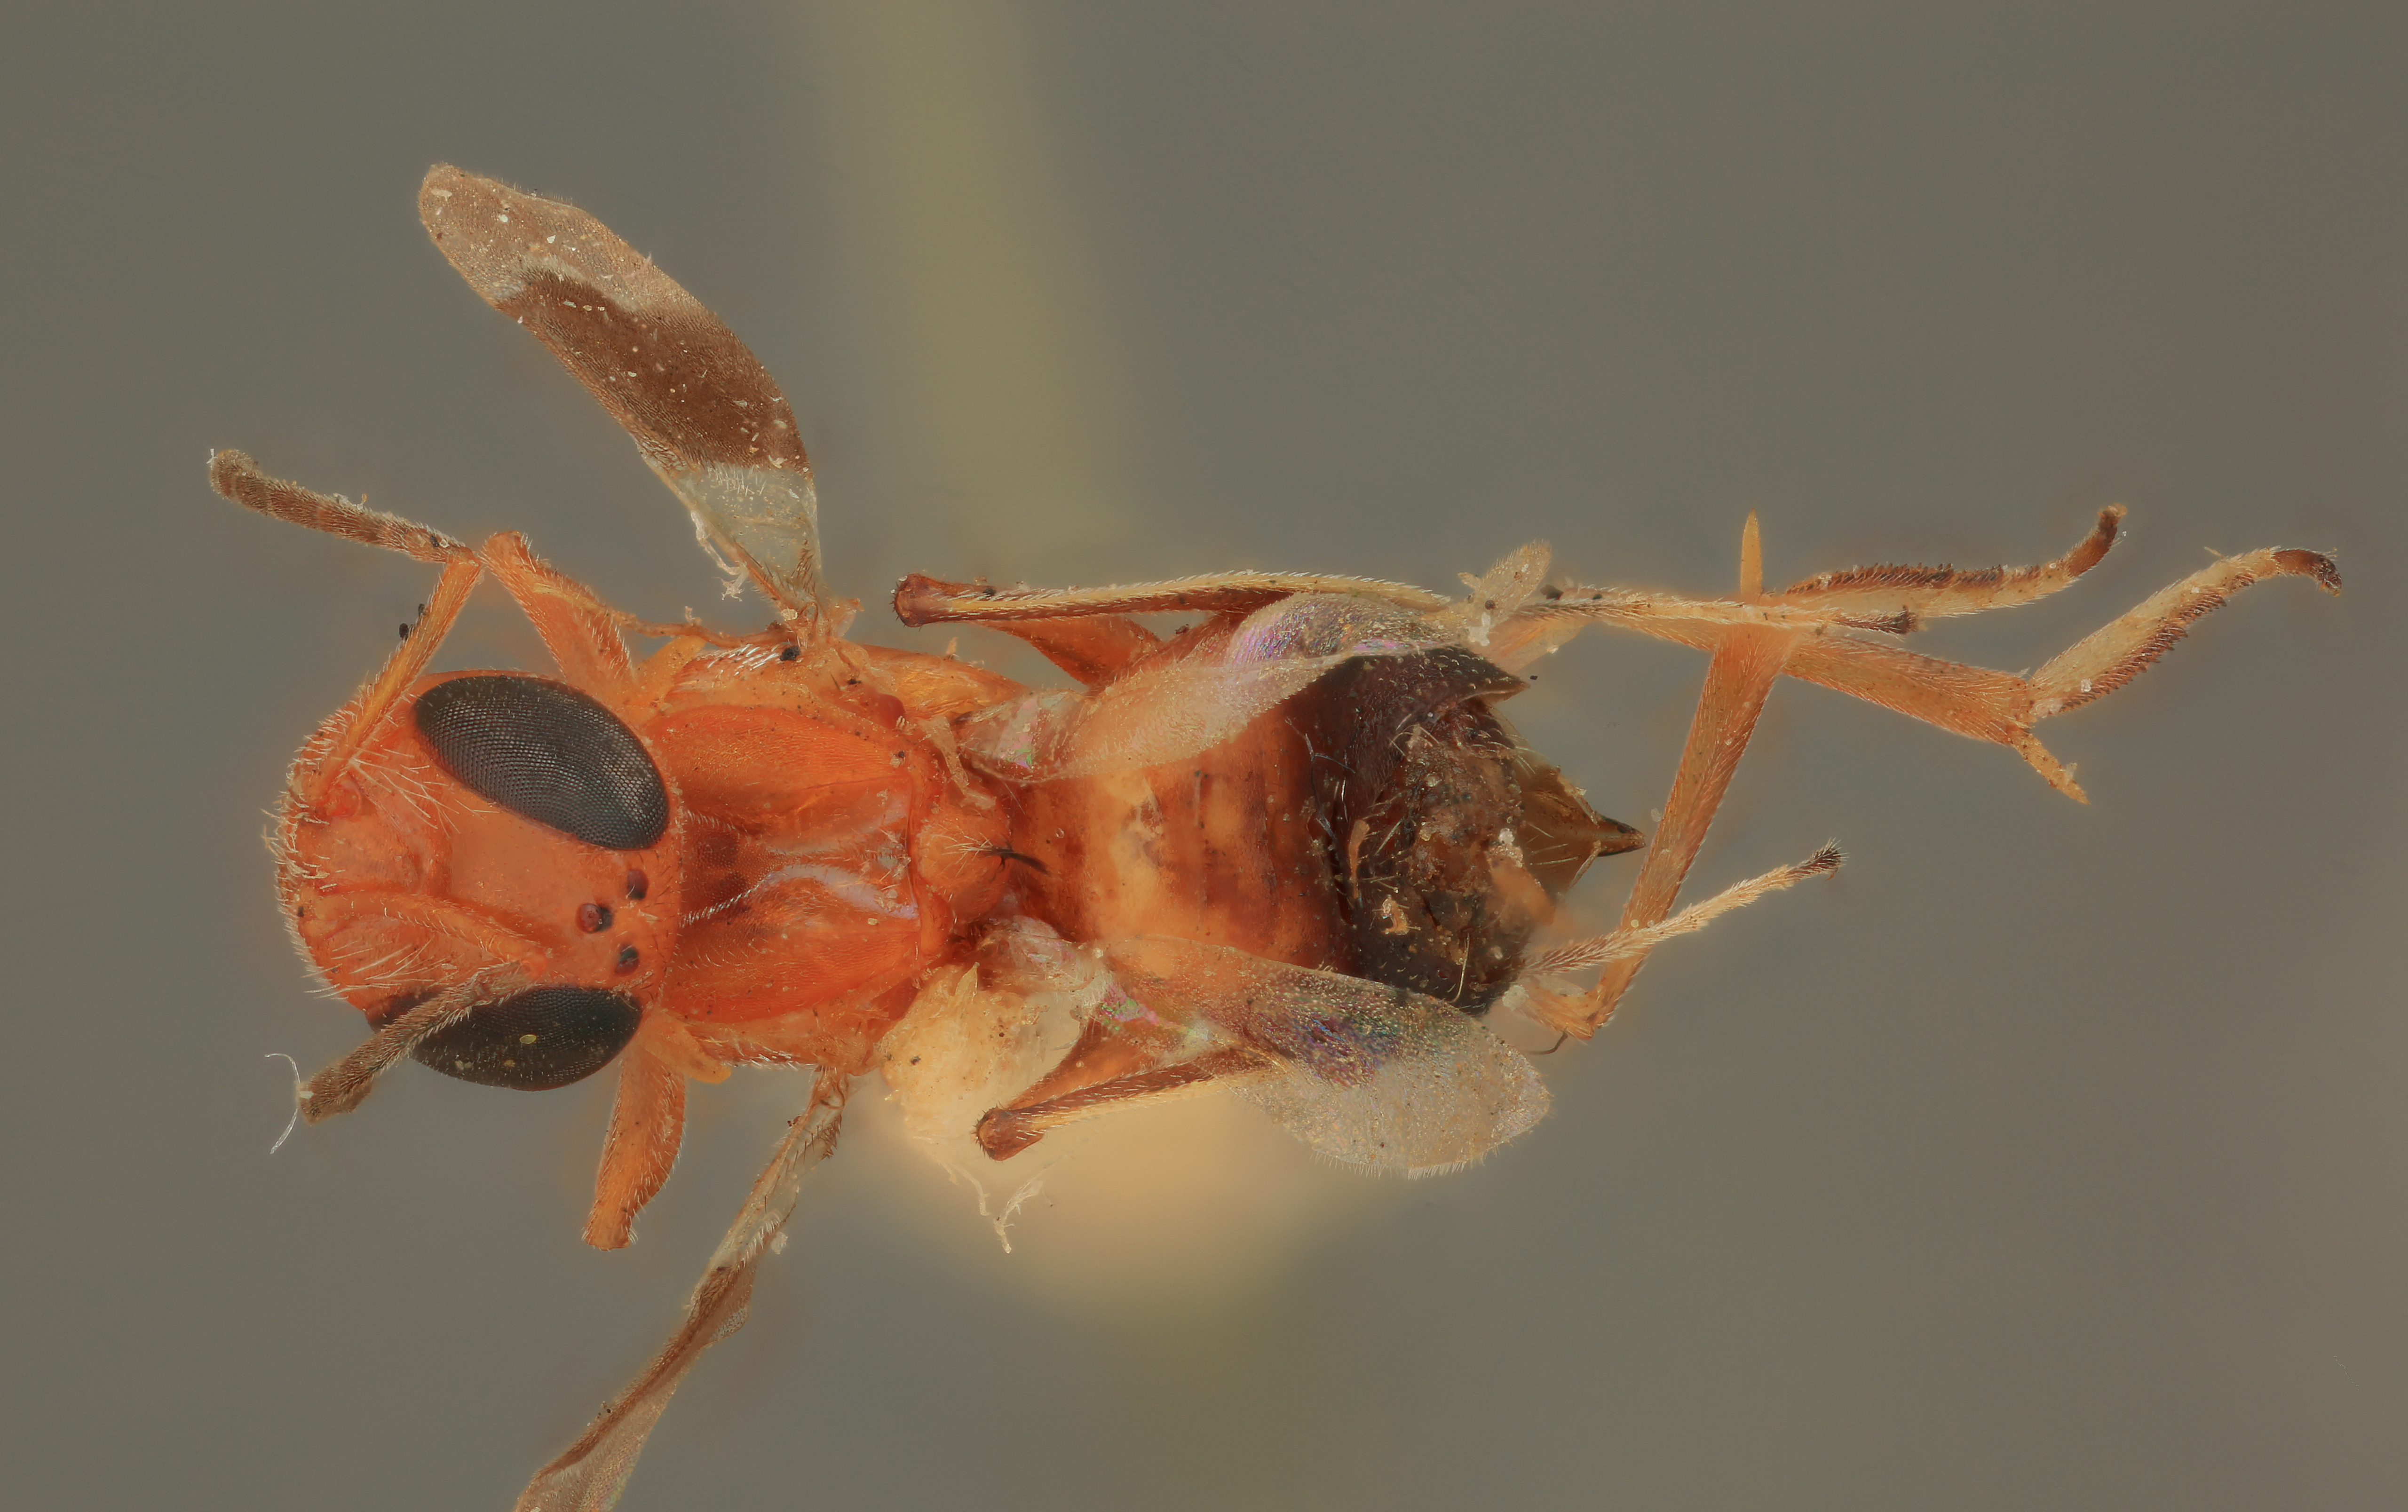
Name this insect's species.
Encyrtaspis semirufus
